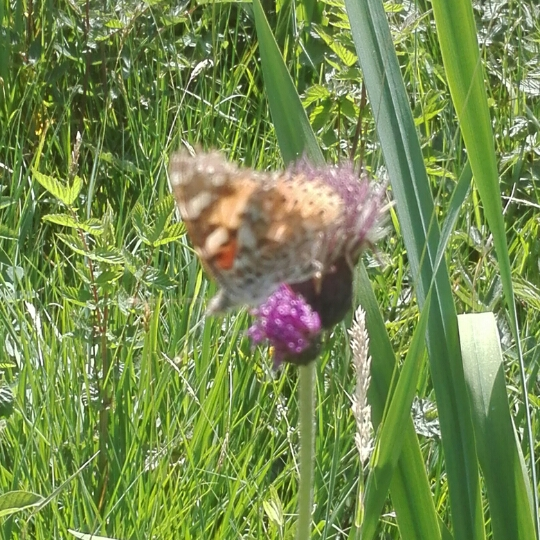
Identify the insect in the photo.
Vanessa cardui
